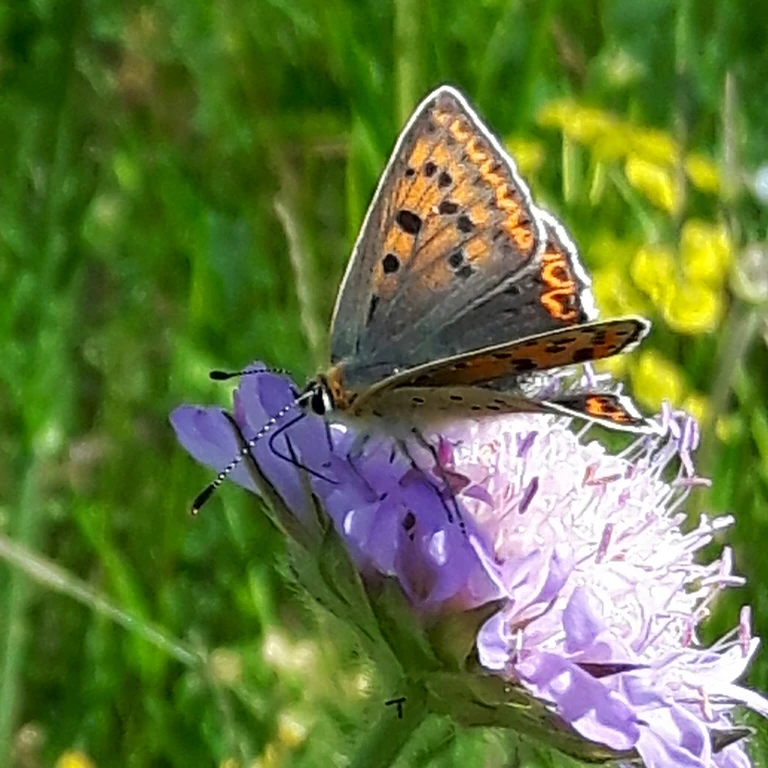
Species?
Lycaena tityrus (also Loweia tityrus)
